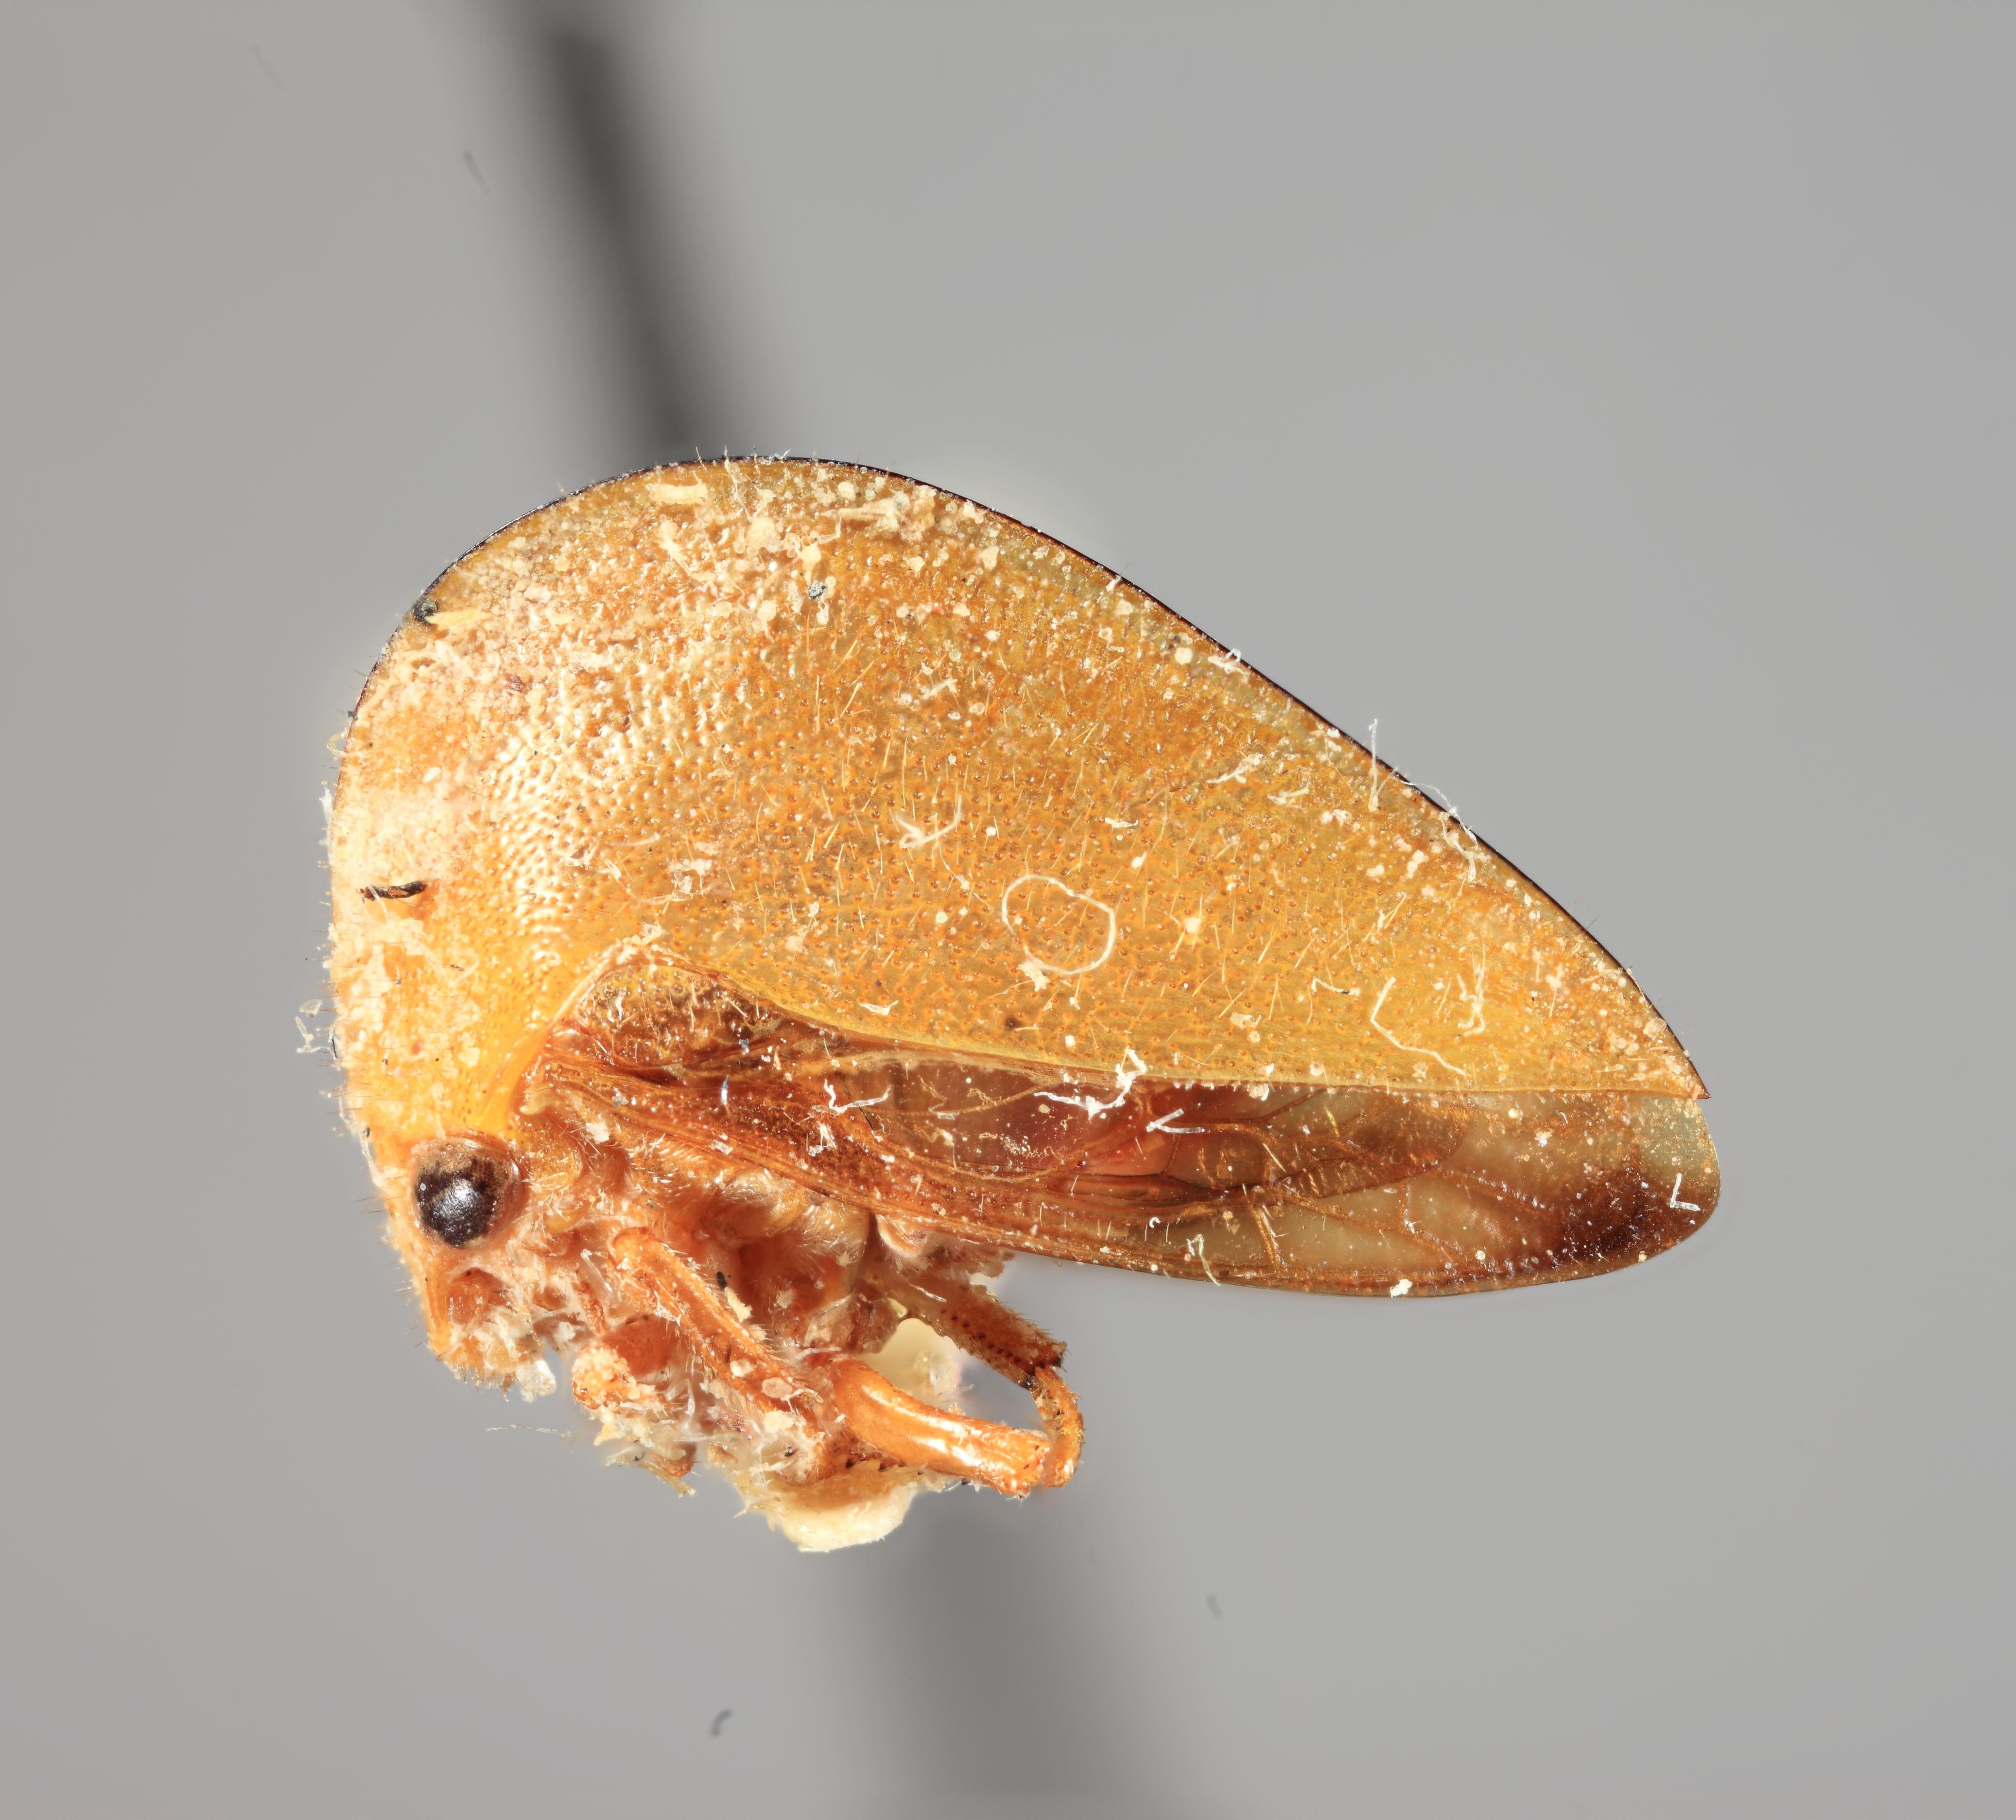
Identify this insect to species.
Amastris peruviana
